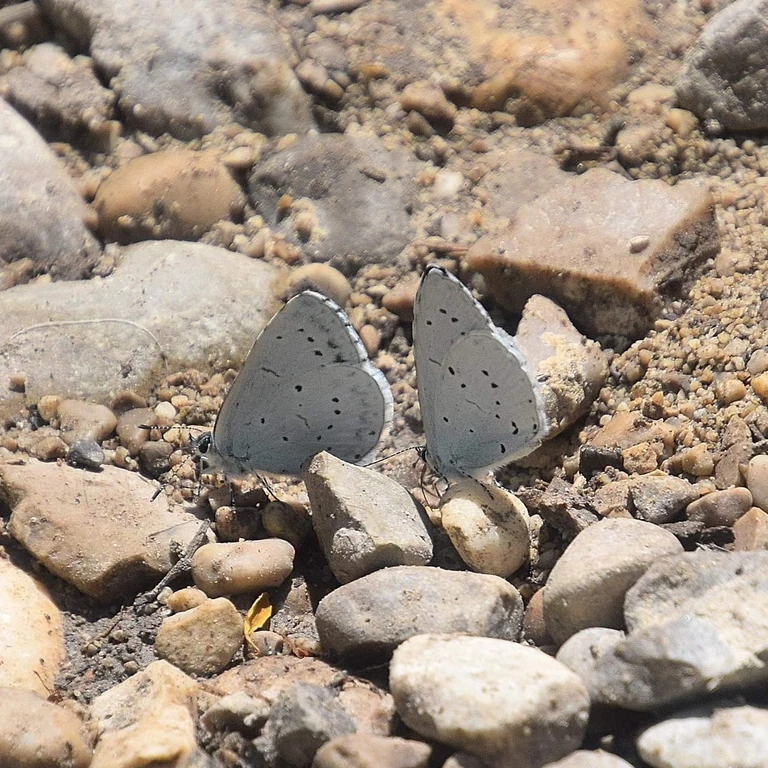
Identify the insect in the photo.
Celastrina argiolus
